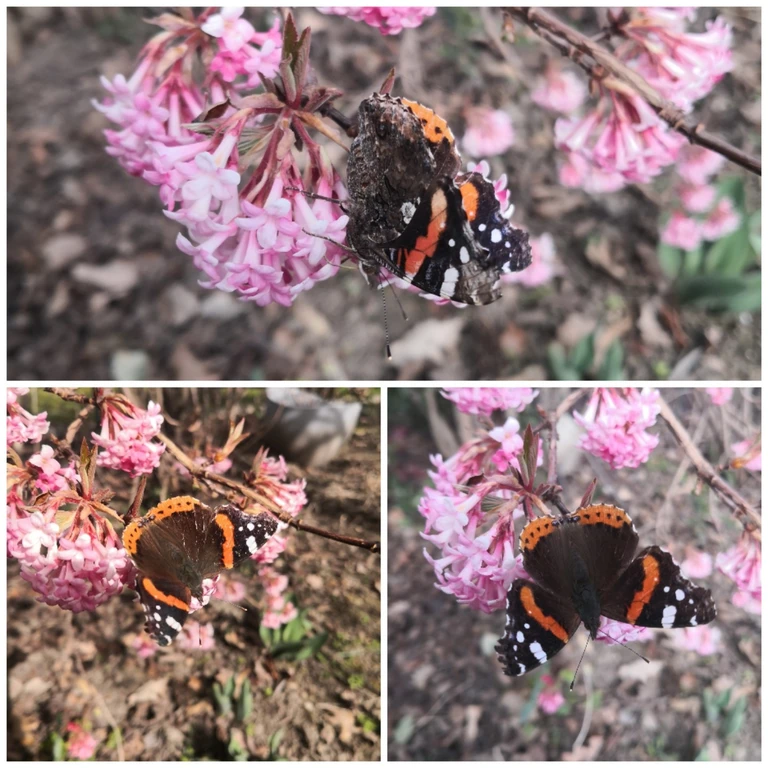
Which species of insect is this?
Vanessa atalanta
